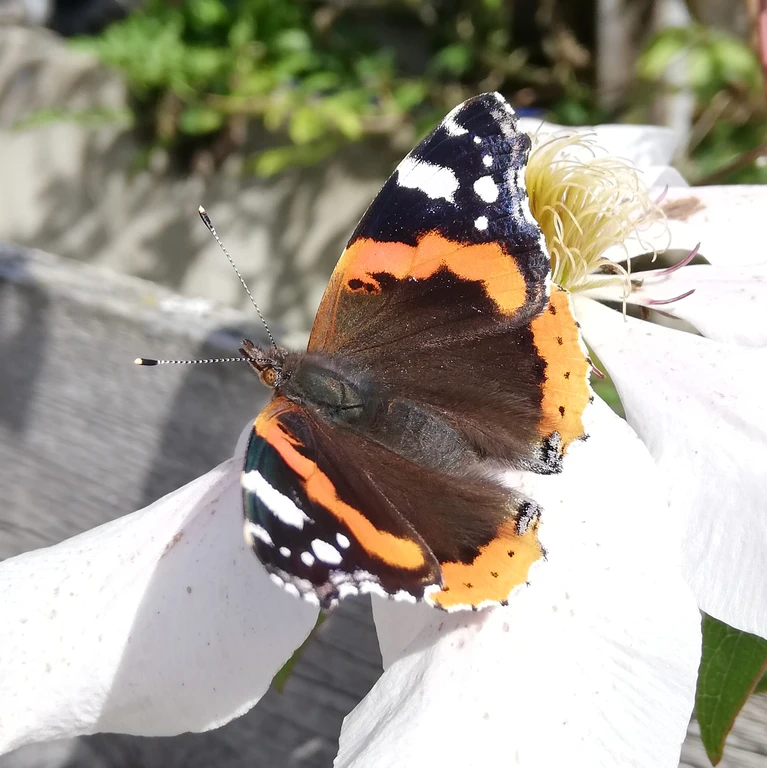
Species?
Vanessa atalanta
